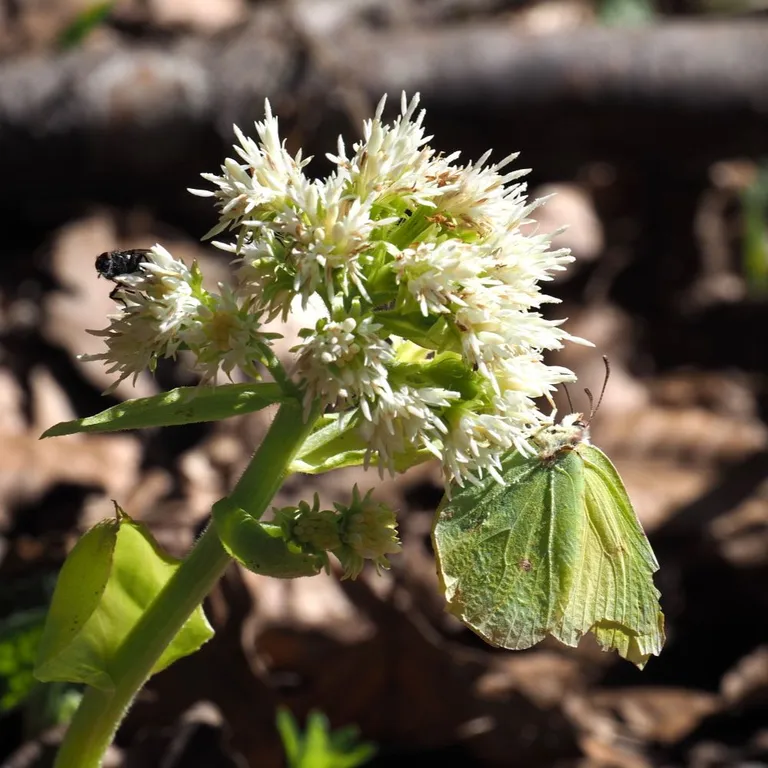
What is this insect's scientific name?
Gonepteryx rhamni
